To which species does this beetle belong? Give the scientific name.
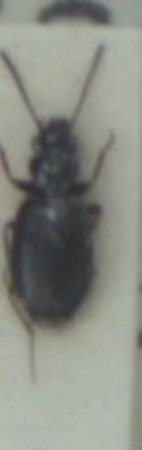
Syntomus truncatellus
